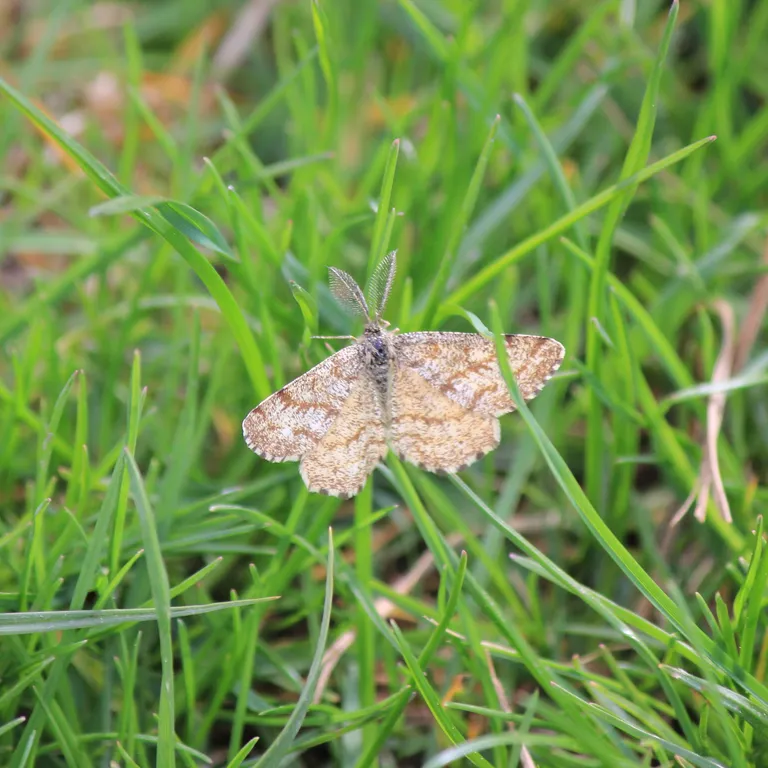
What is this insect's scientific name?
Ematurga atomaria
